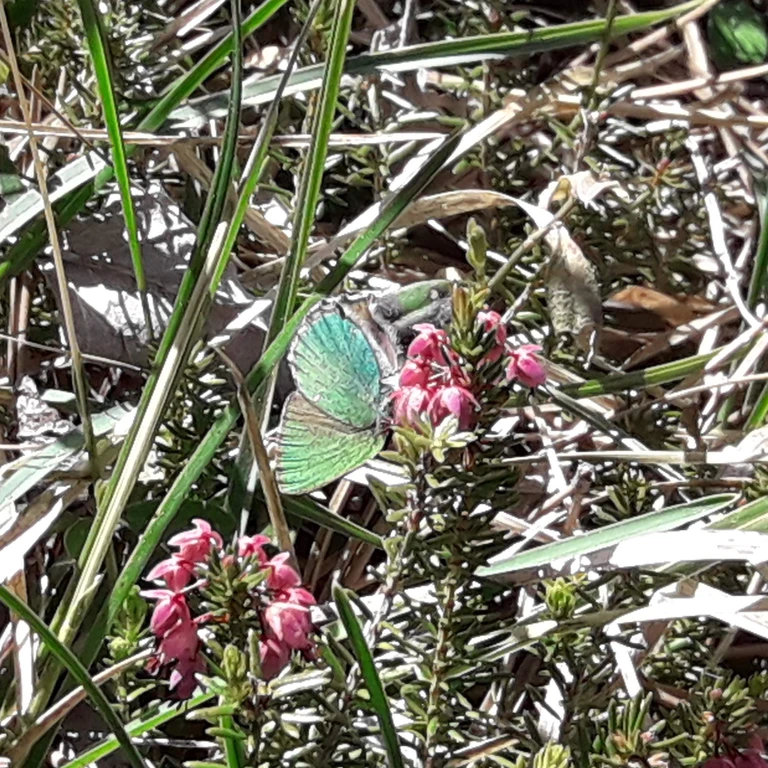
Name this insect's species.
Callophrys rubi
